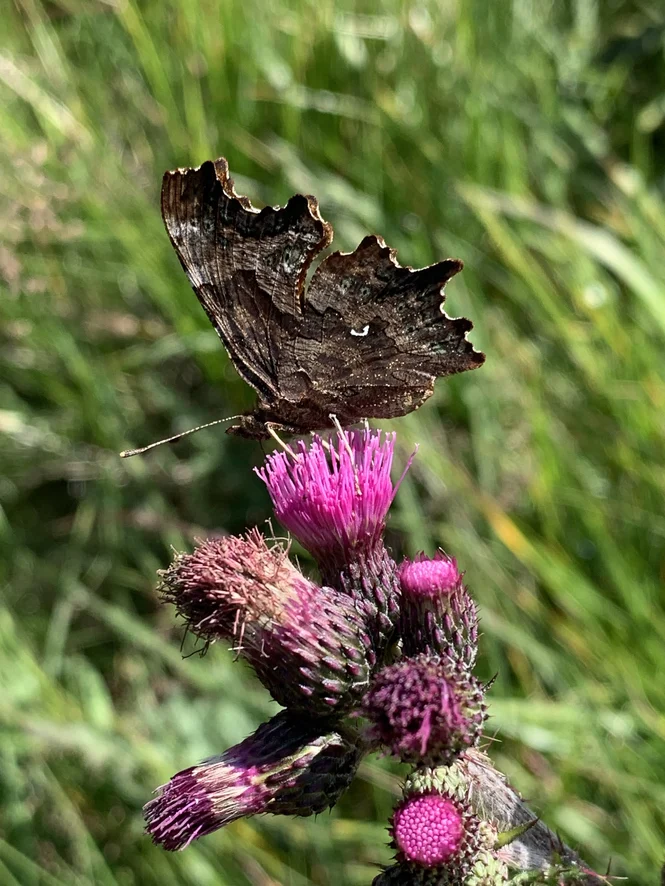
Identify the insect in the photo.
Polygonia c-album
